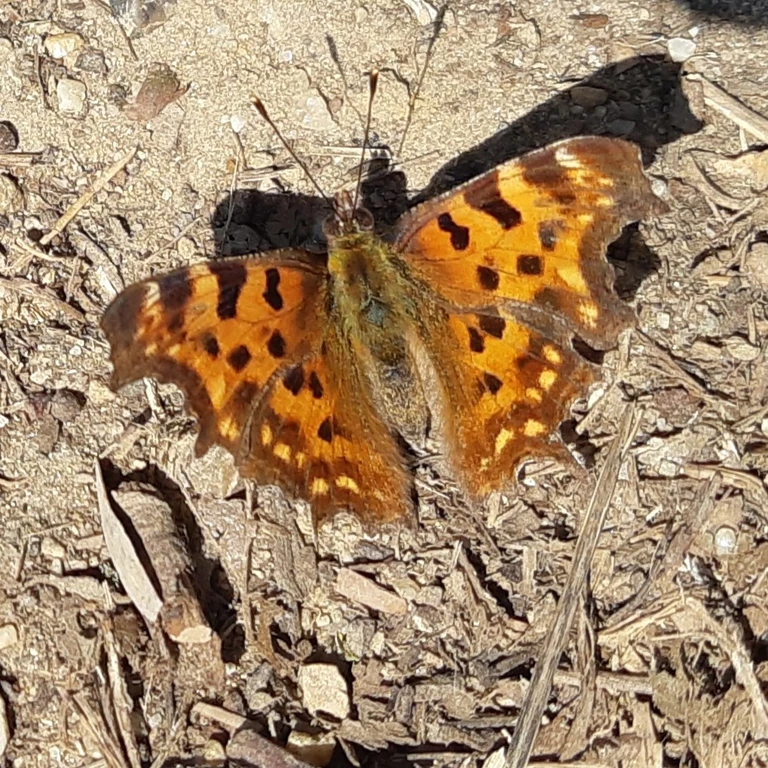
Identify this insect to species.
Polygonia c-album
